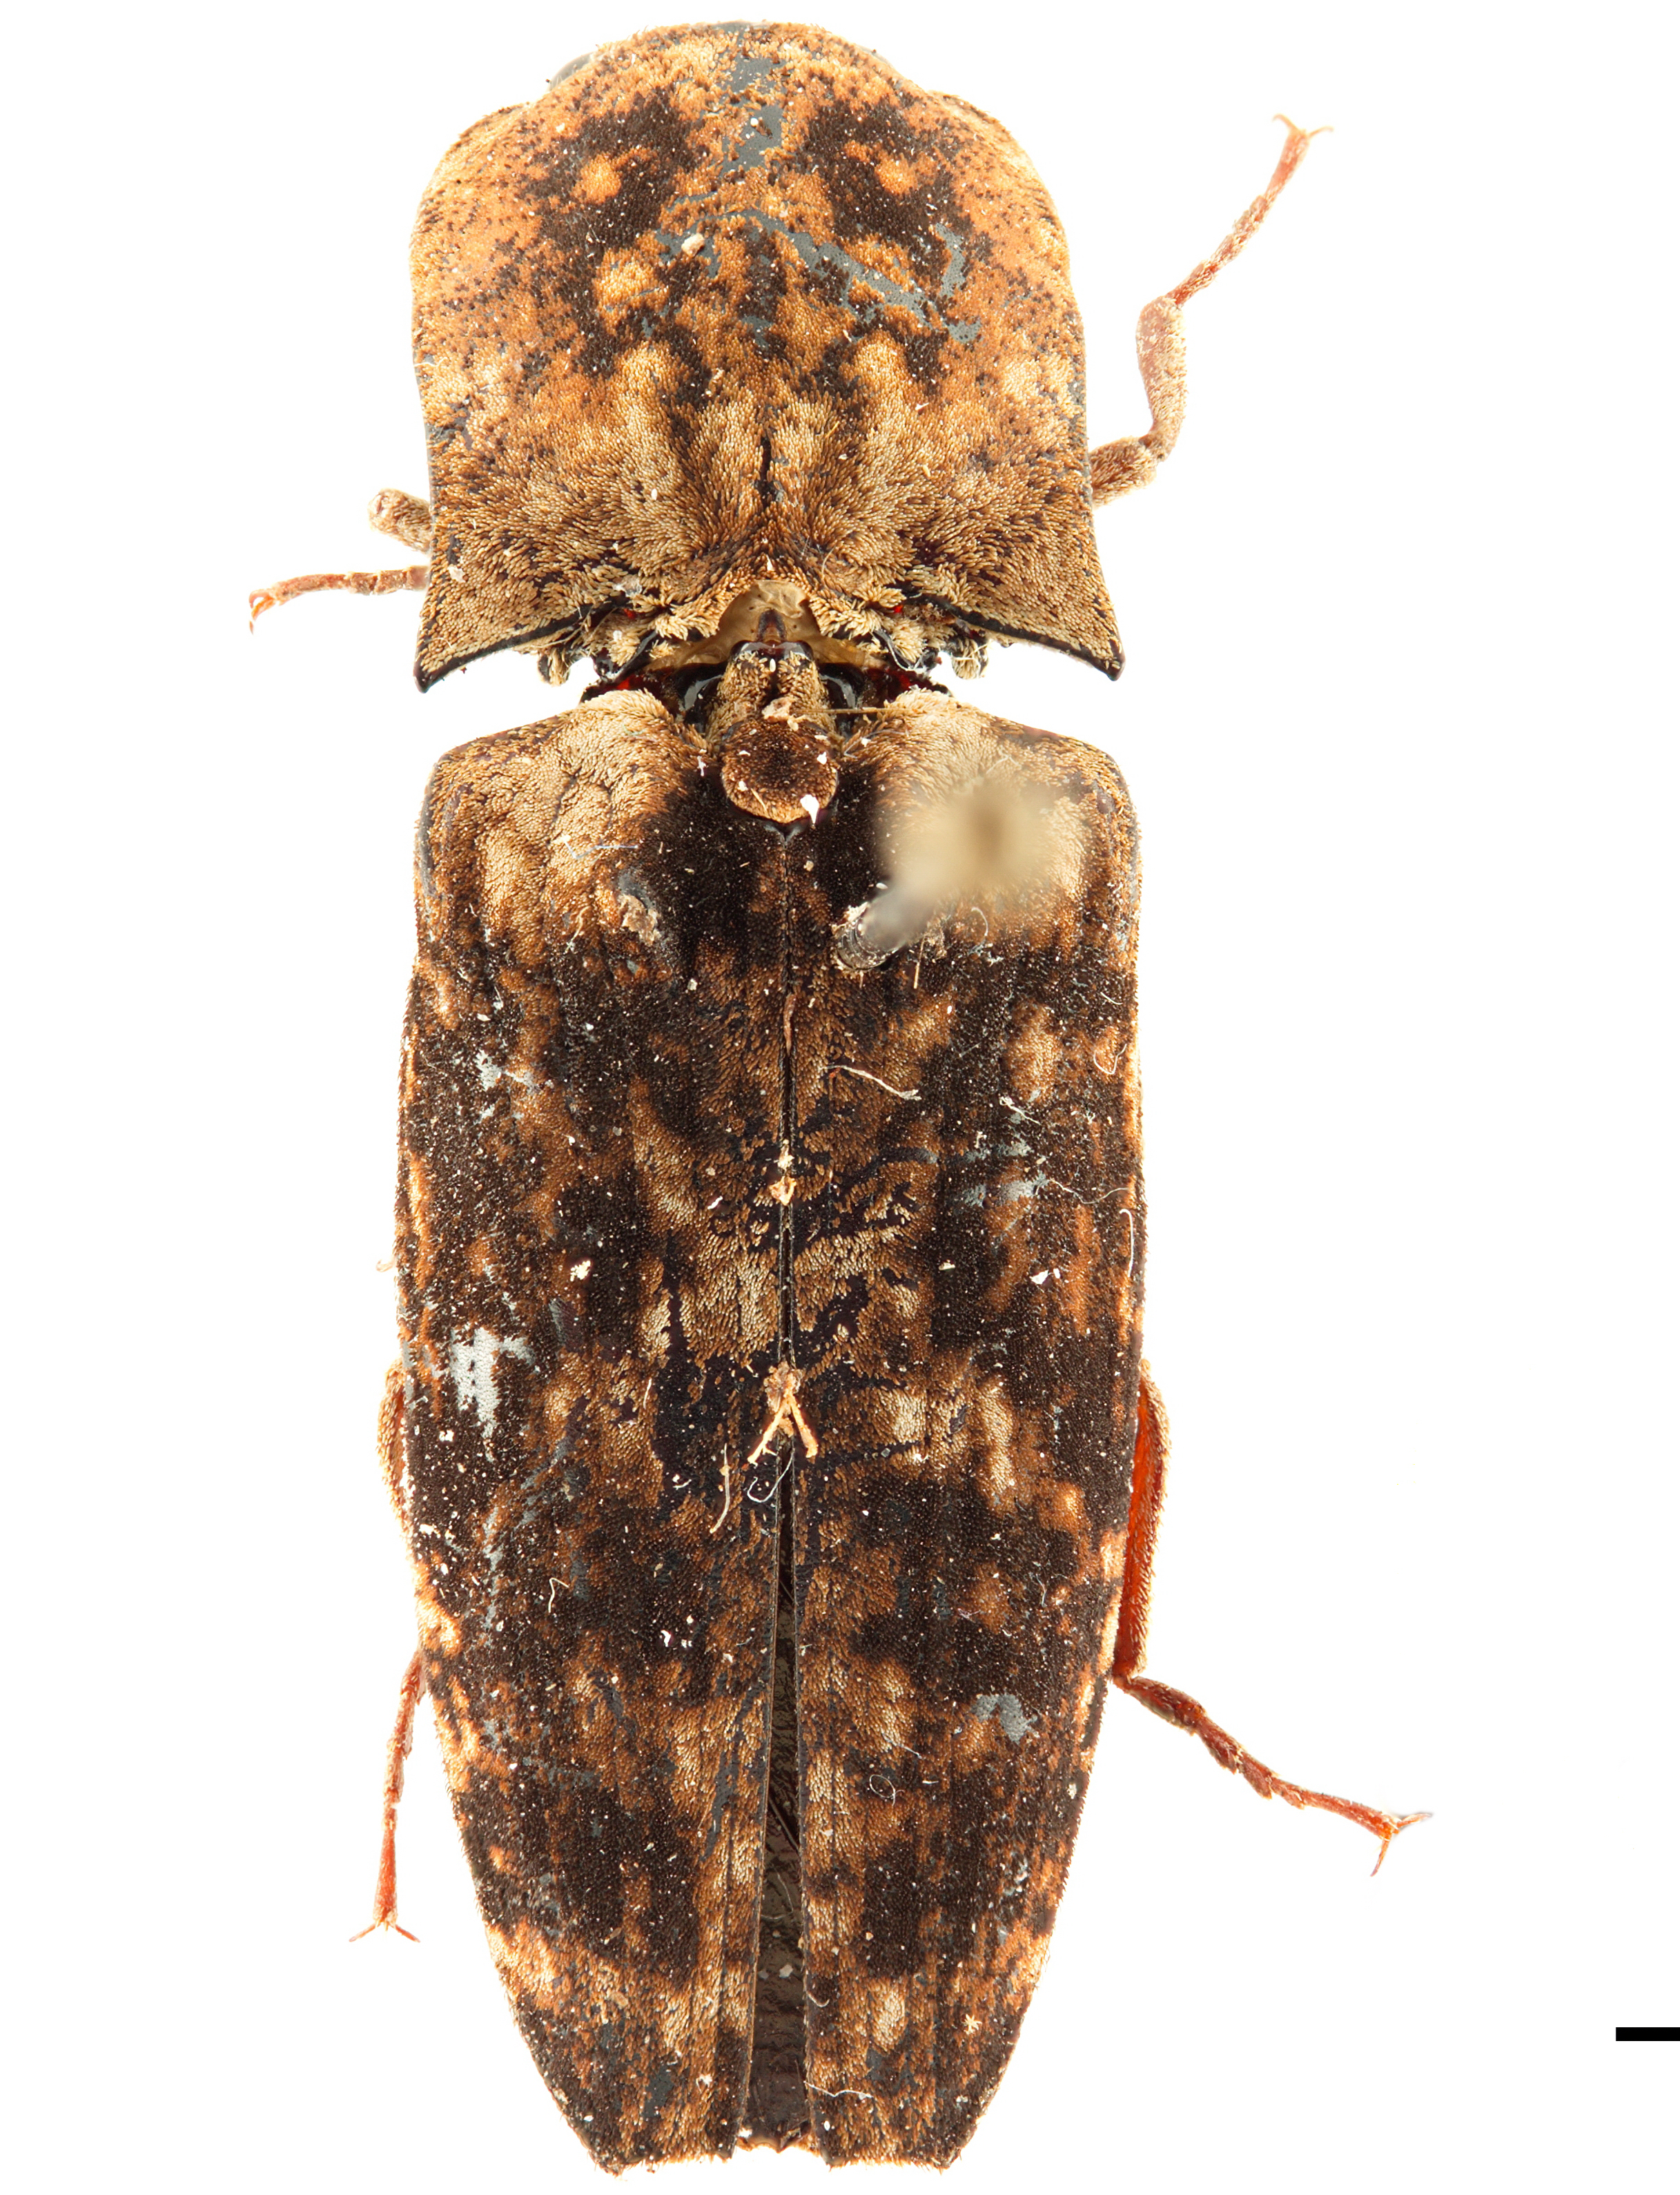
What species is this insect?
Cryptalaus sordidus
